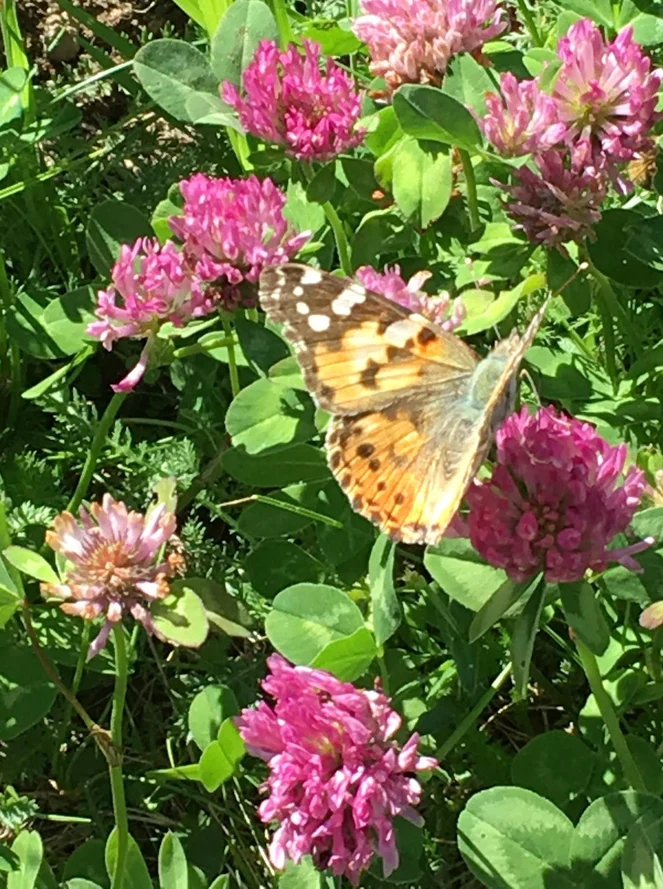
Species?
Vanessa cardui
